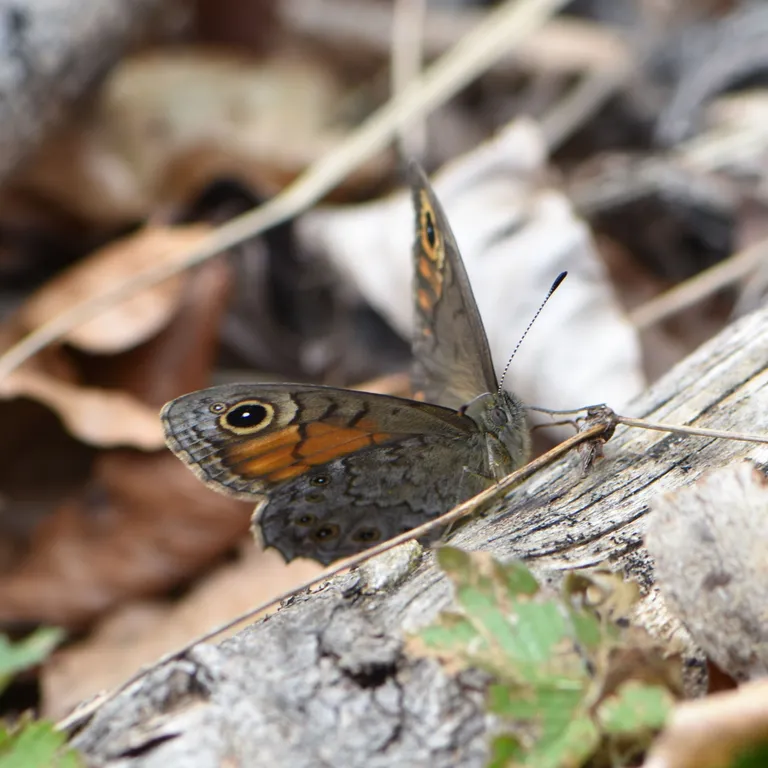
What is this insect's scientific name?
Lasiommata petropolitana (also Pararge petropolitana)
